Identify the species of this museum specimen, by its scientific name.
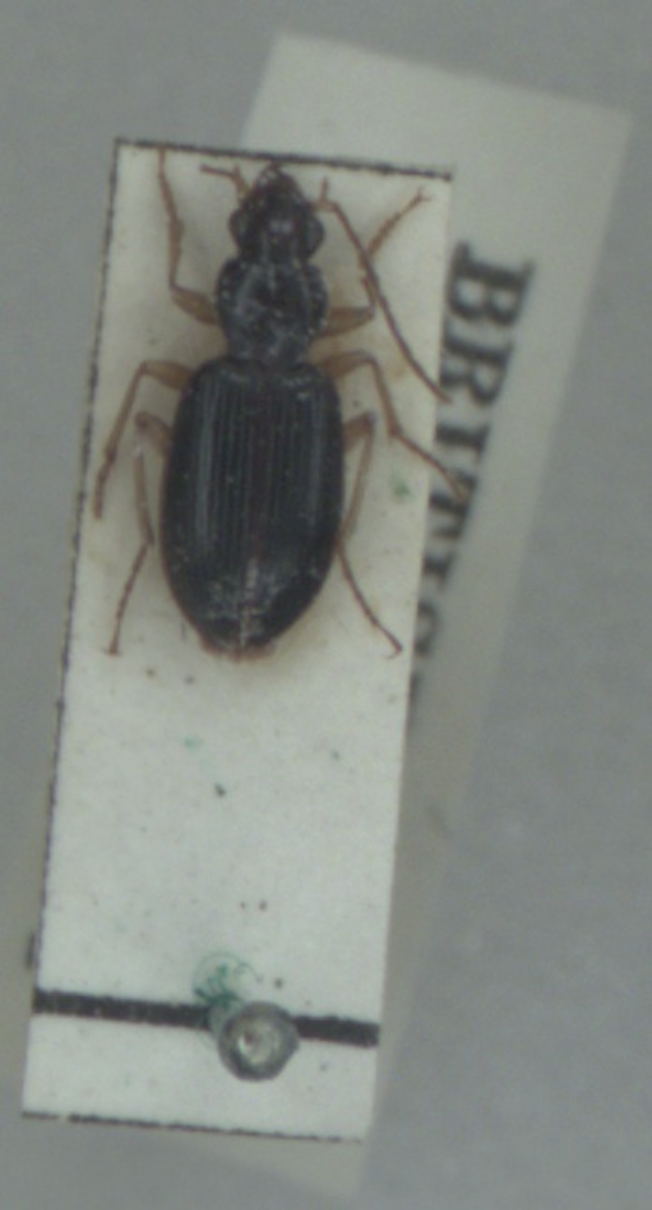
Paranchus albipes
